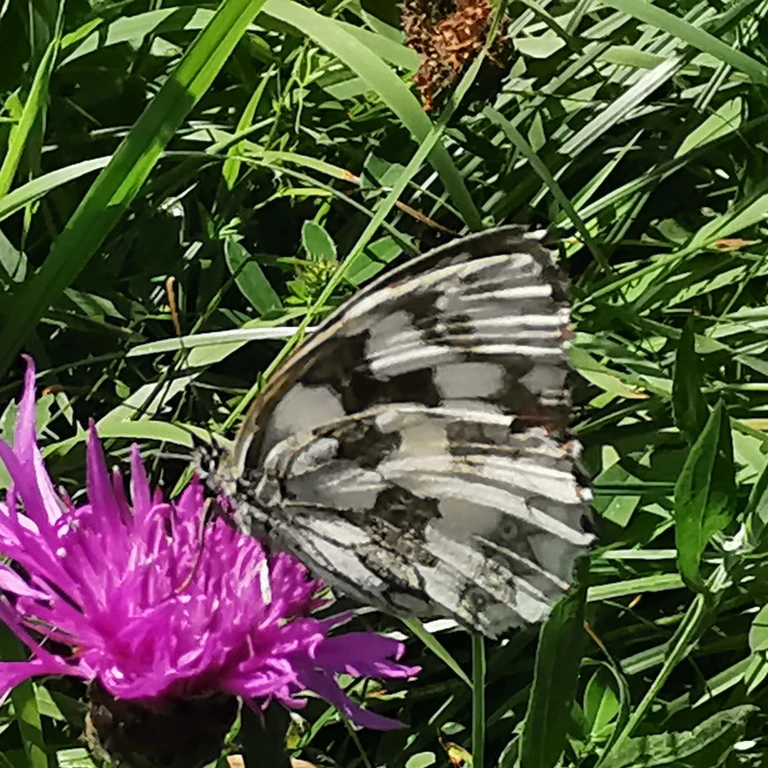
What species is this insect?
Melanargia galathea
